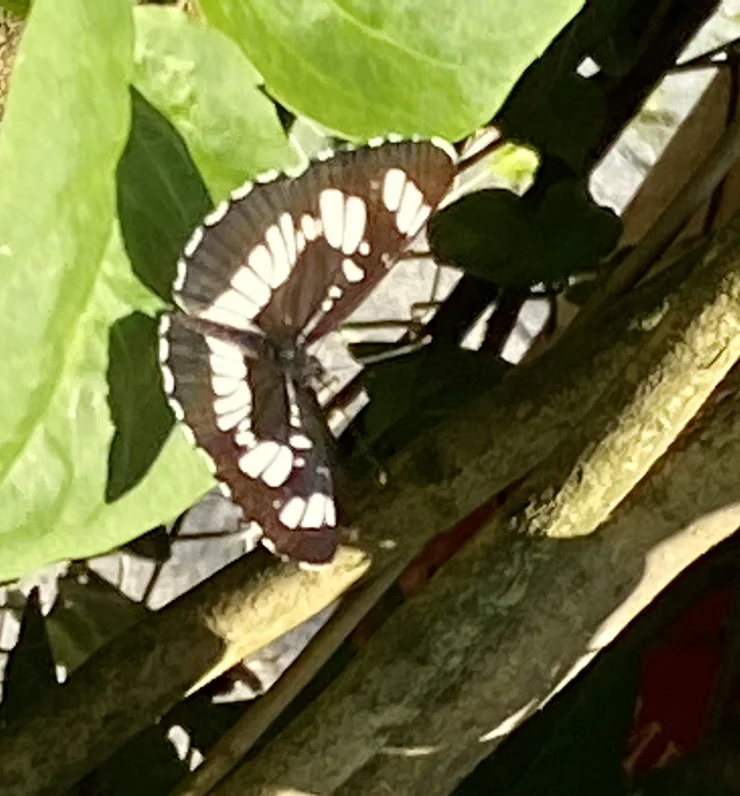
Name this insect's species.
Neptis rivularis
